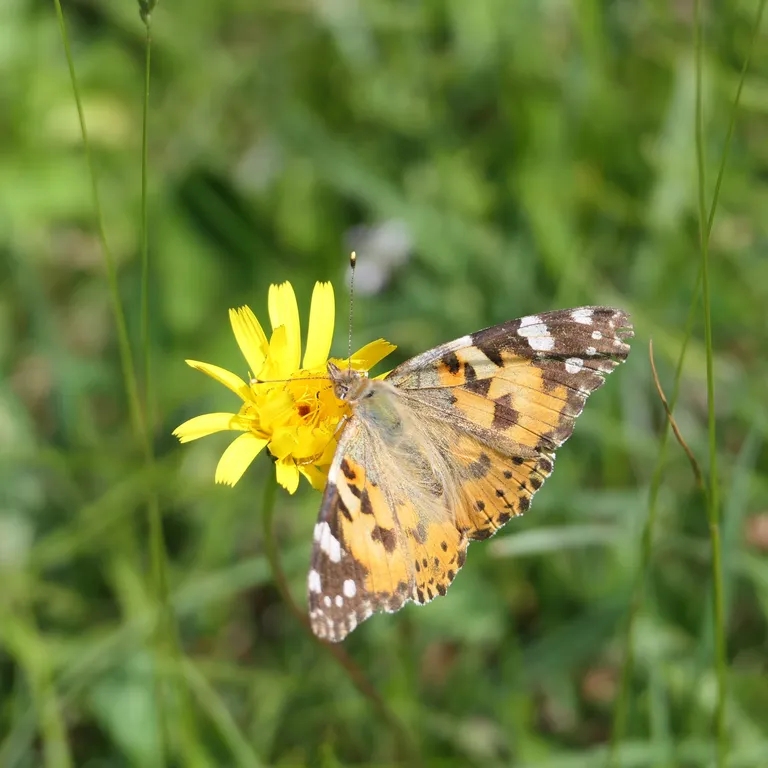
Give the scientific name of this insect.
Vanessa cardui
